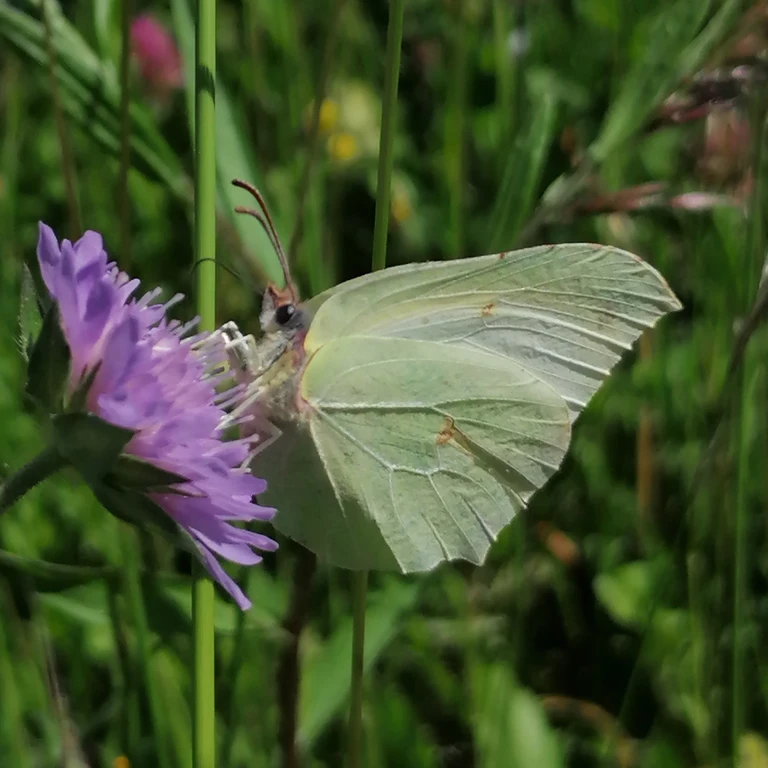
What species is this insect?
Gonepteryx rhamni
